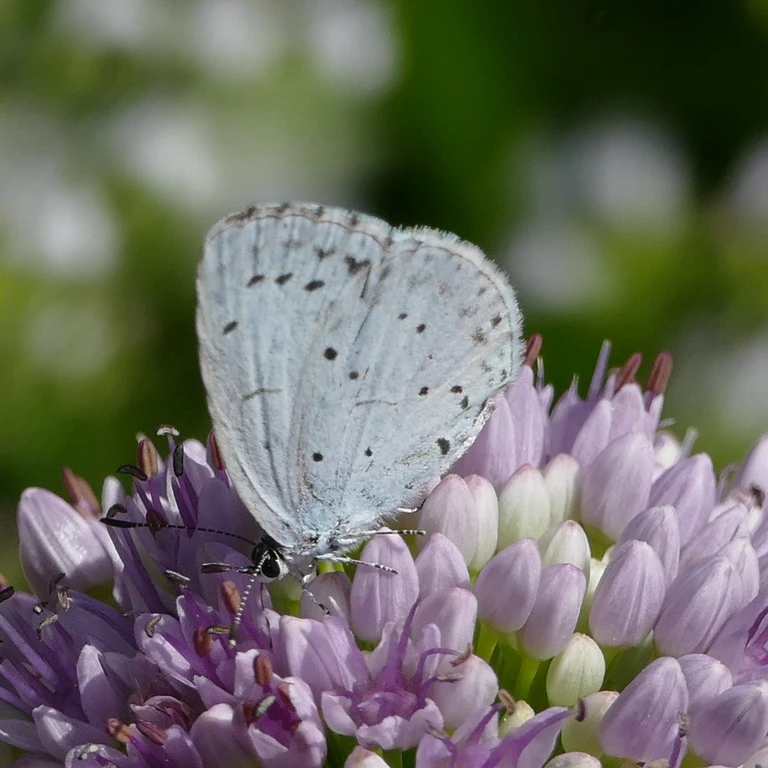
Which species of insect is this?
Celastrina argiolus
